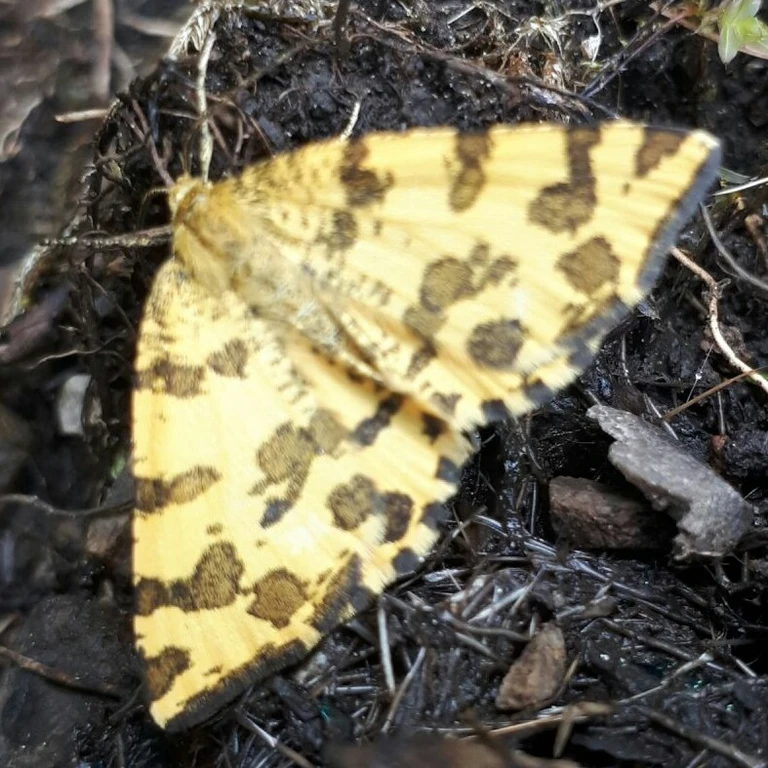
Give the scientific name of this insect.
Pseudopanthera macularia
